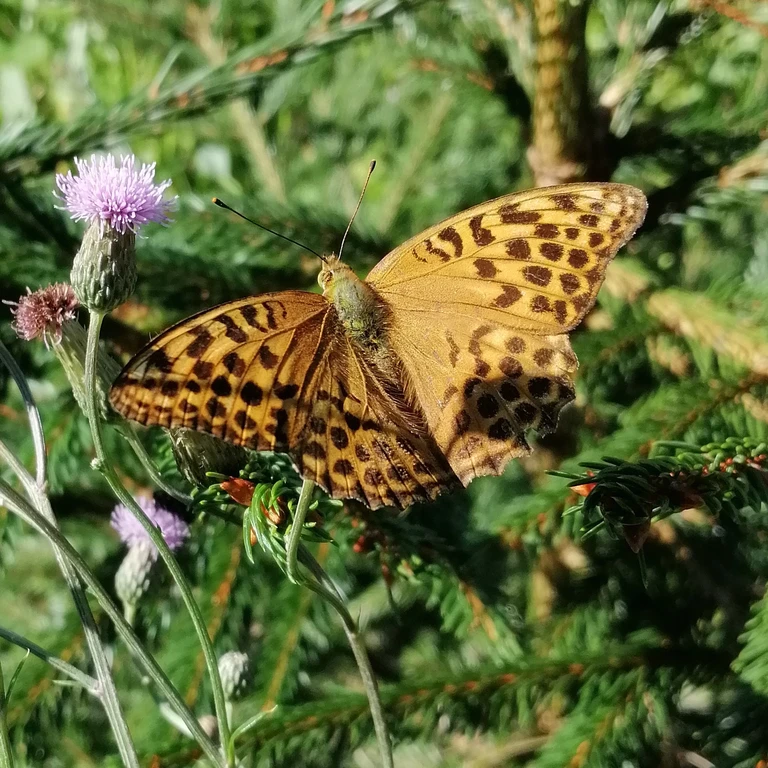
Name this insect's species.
Argynnis paphia
